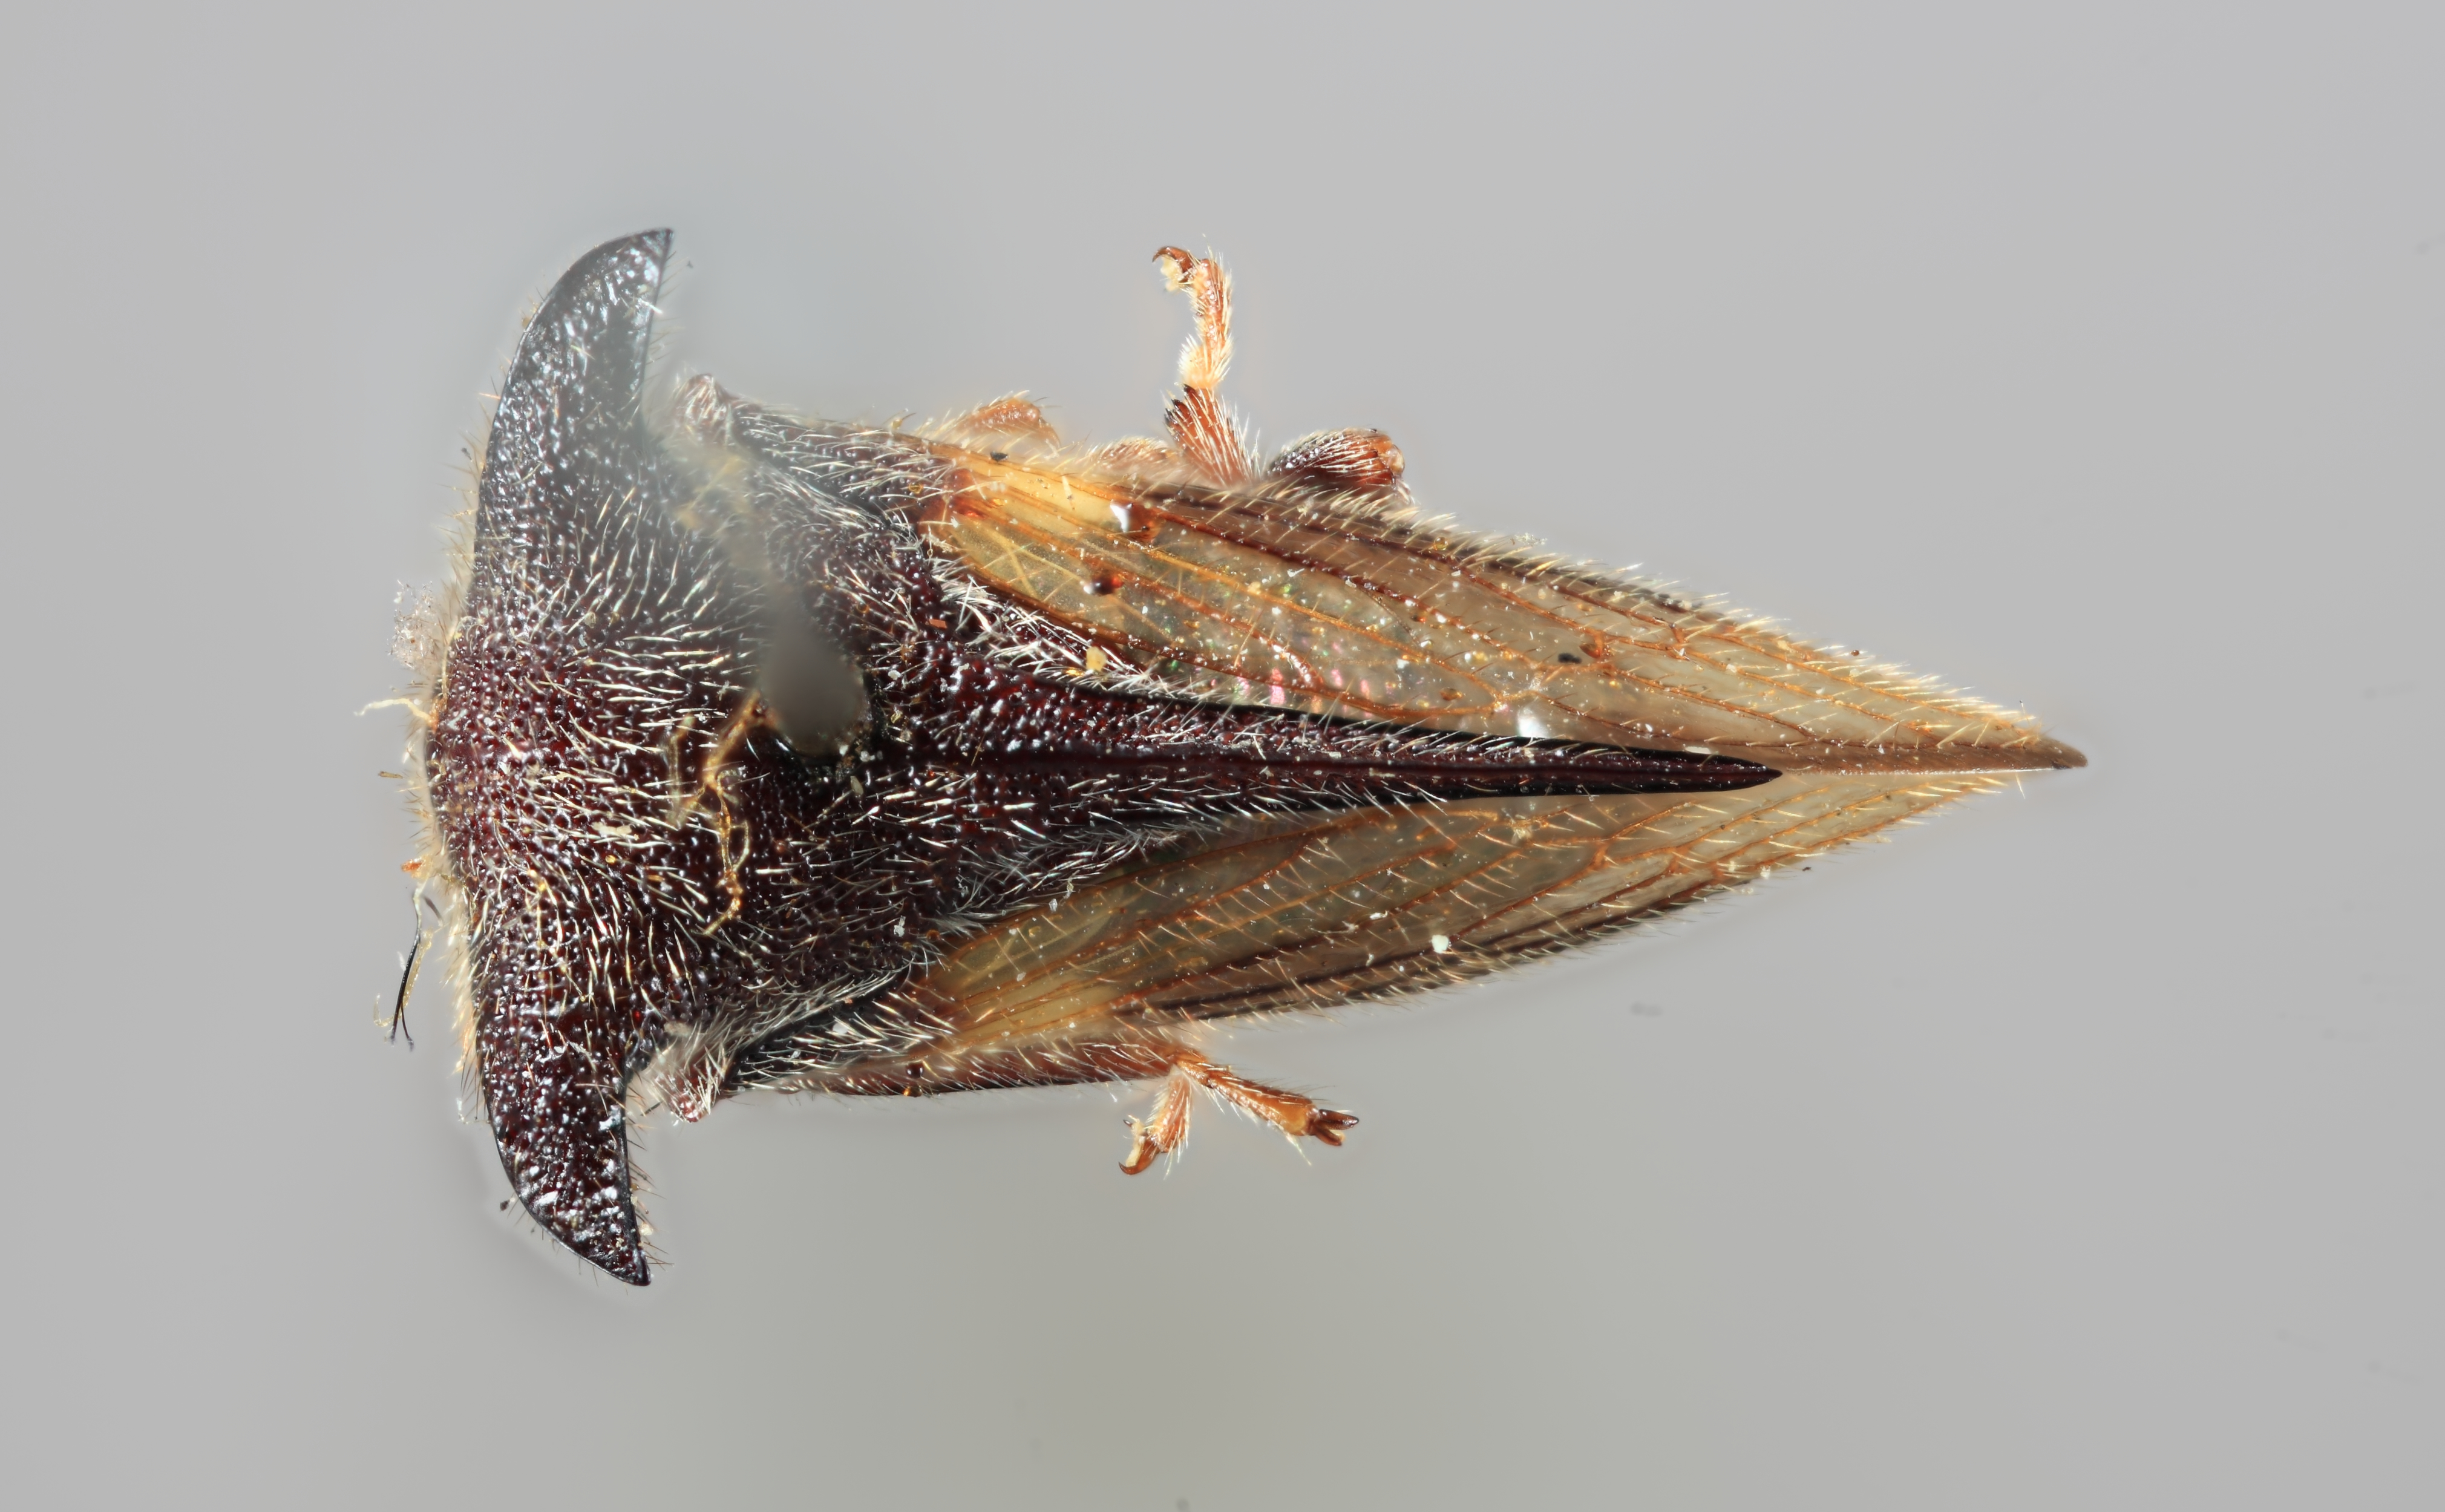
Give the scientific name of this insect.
Tricentrus pilinervosus
